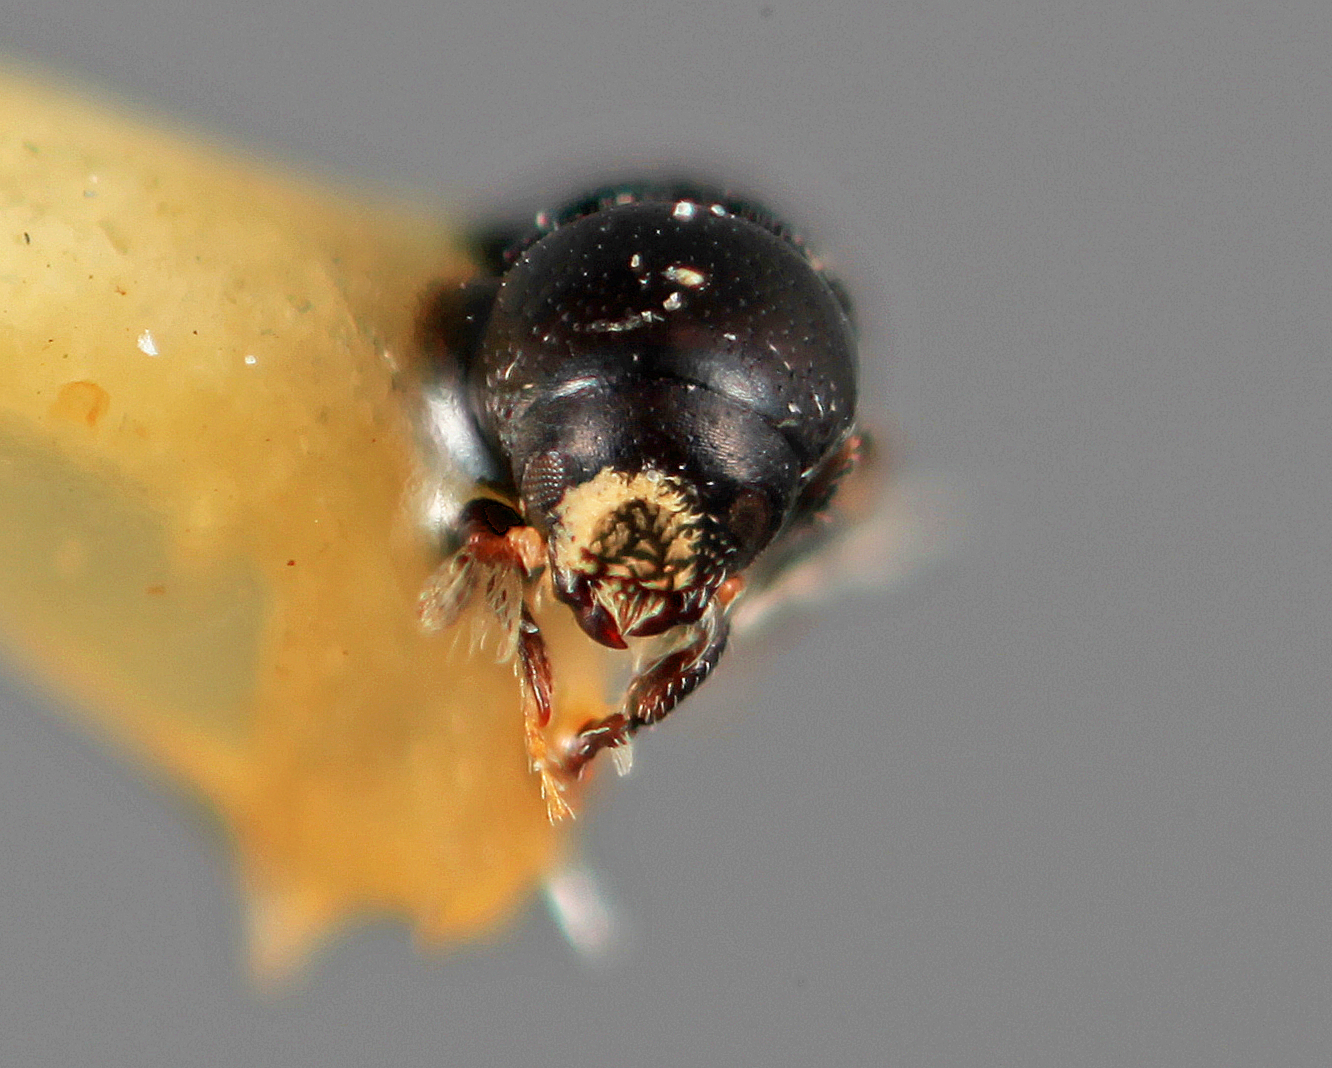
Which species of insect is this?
Loganius niger
